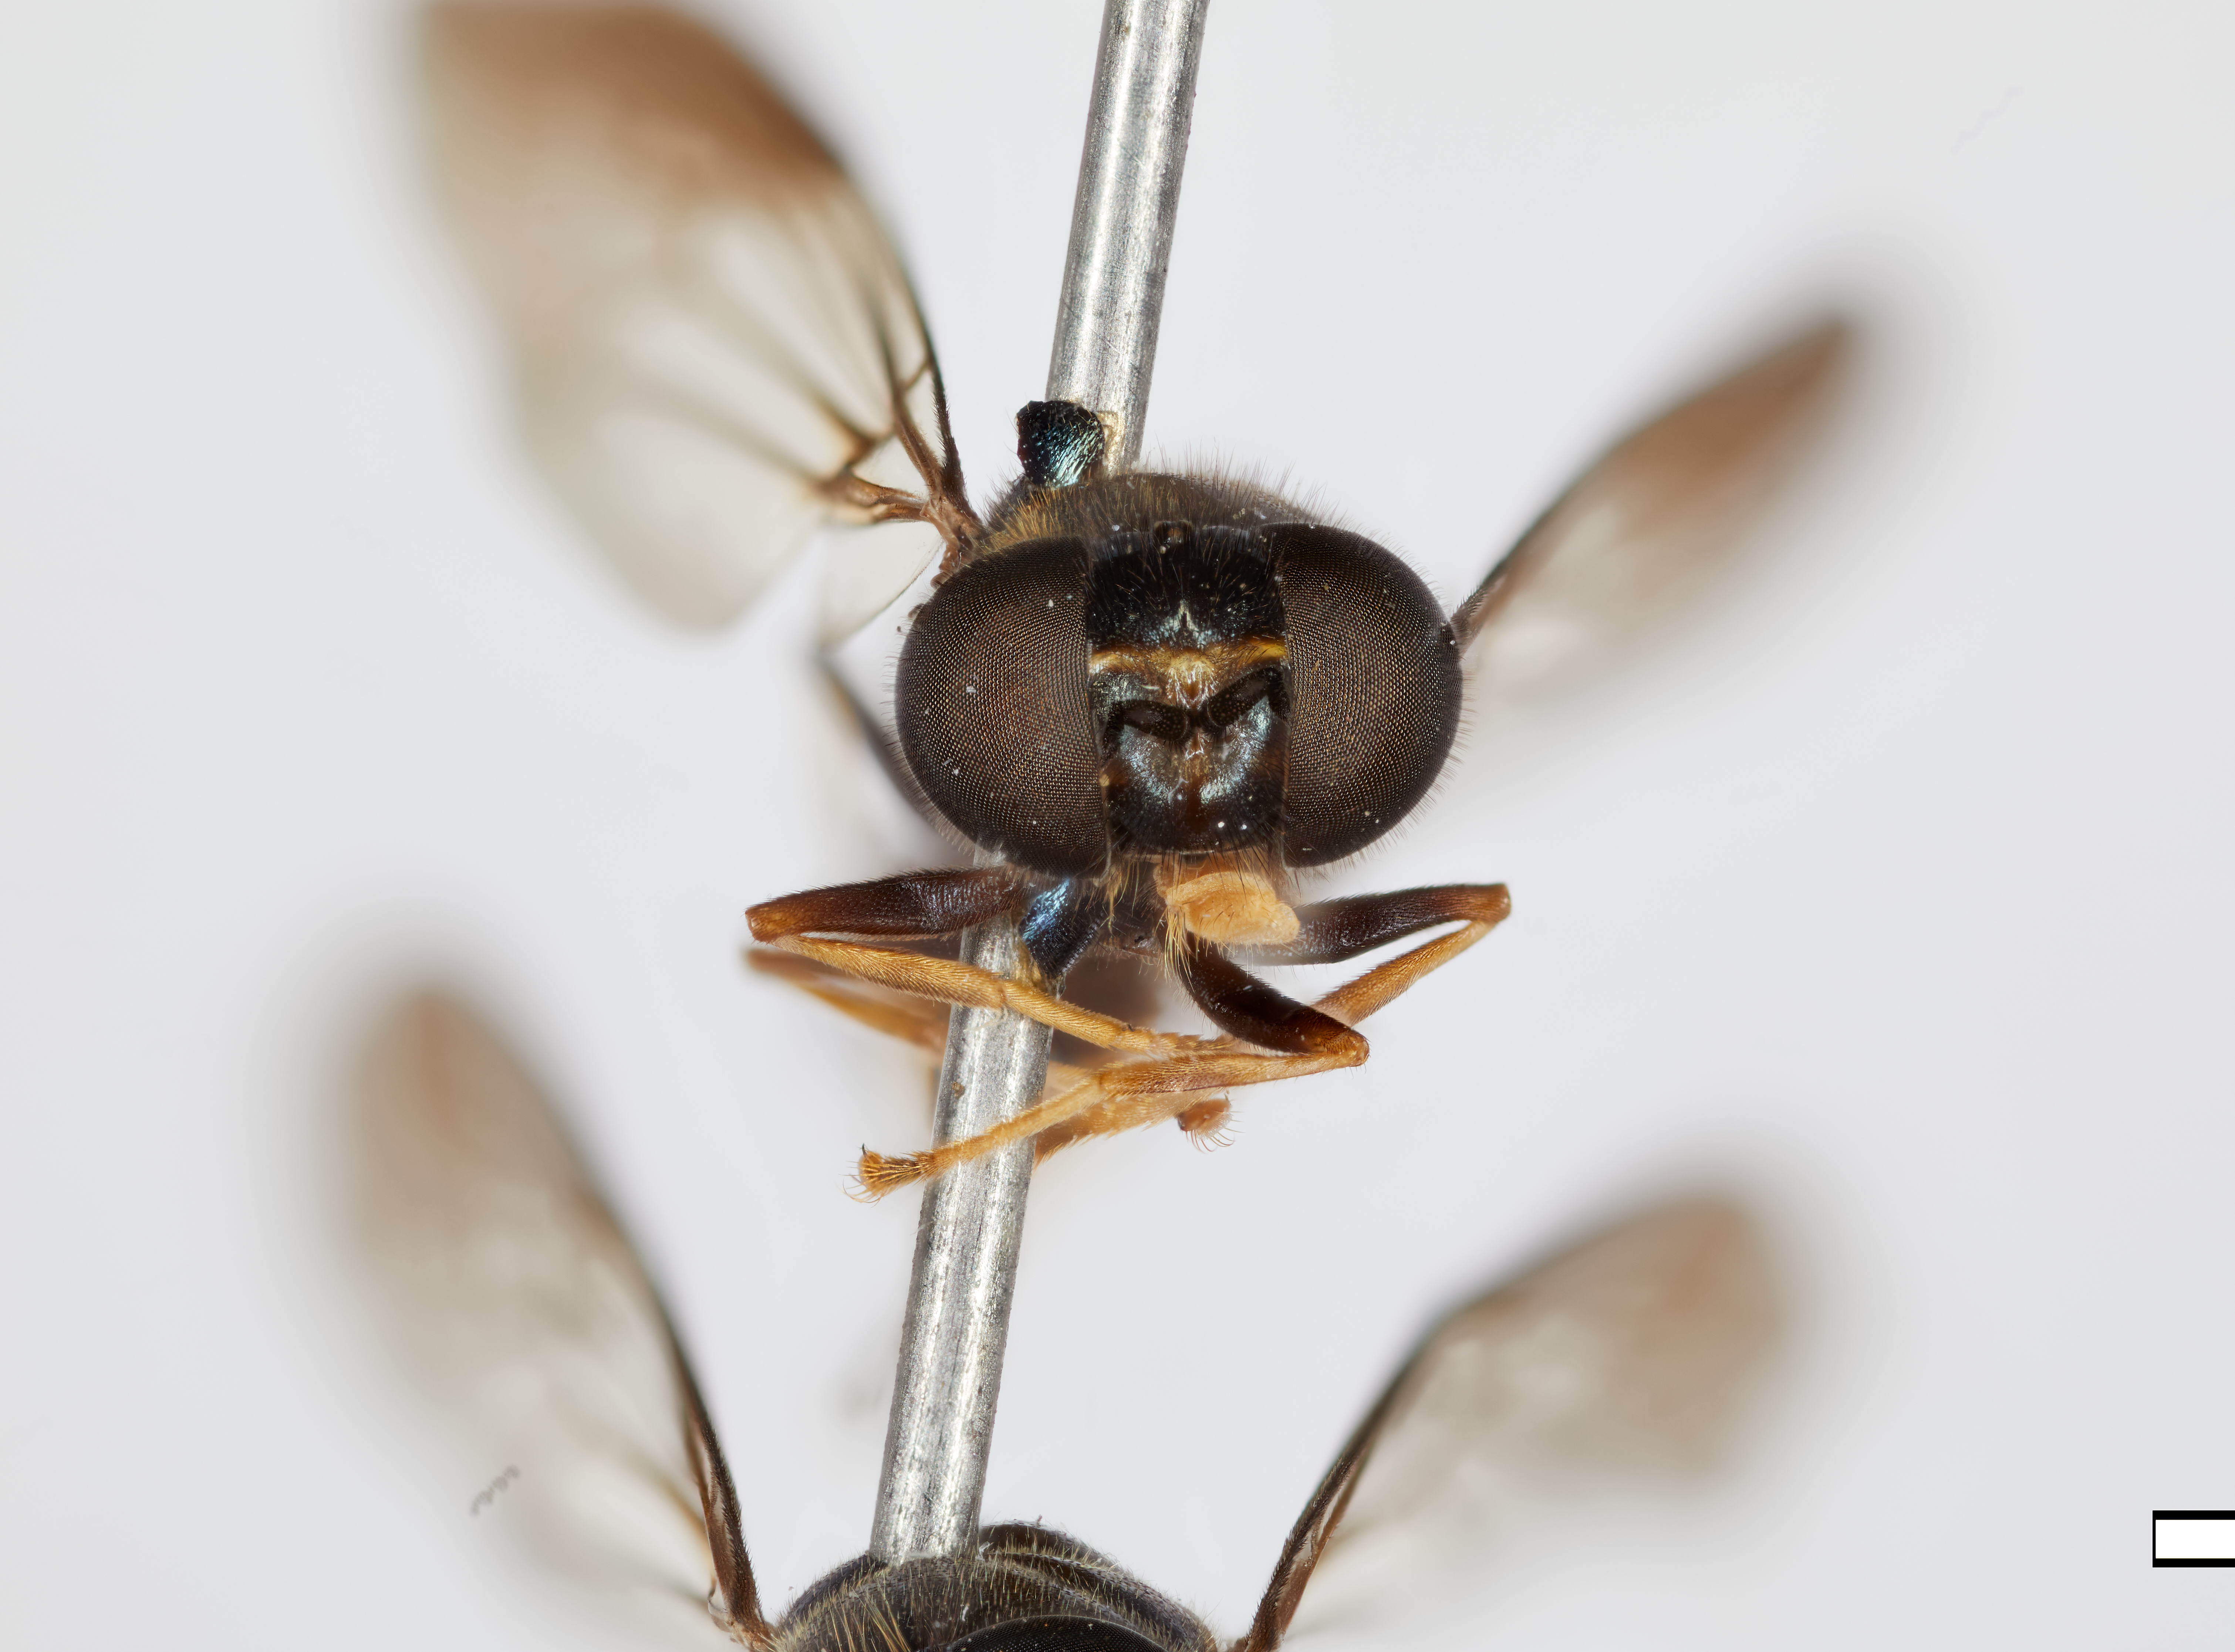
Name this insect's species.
Pelagomyia illucens
